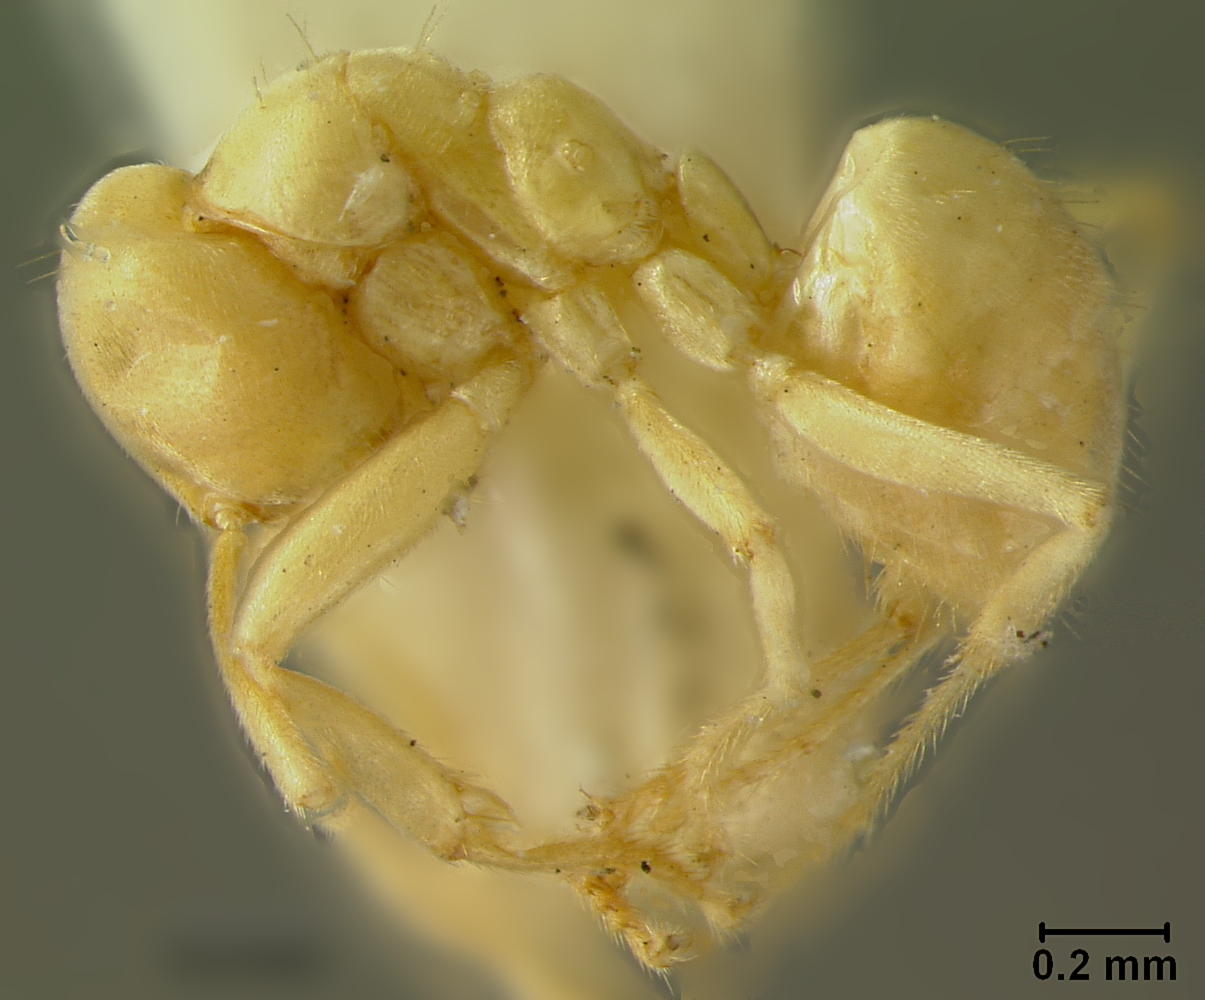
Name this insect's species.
Pseudolasius gowdeyi
